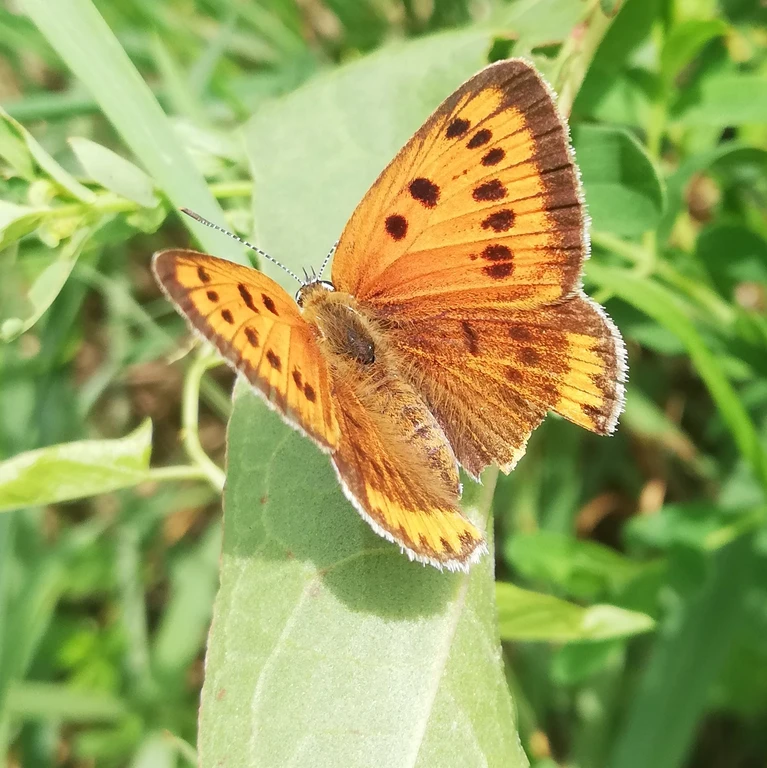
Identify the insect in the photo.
Lycaena dispar
